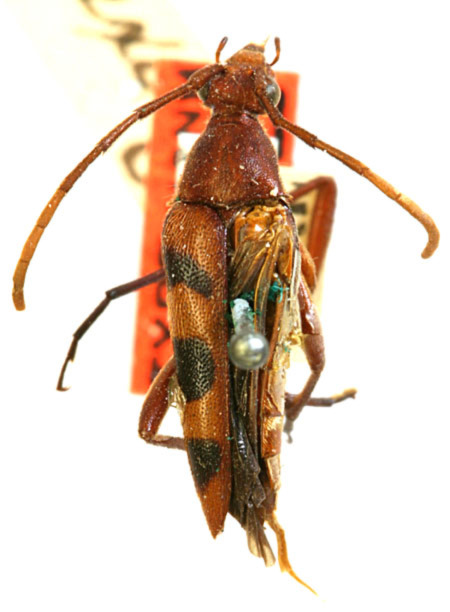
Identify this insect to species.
Strangalia sexnotata (also Ophistomis texana)
